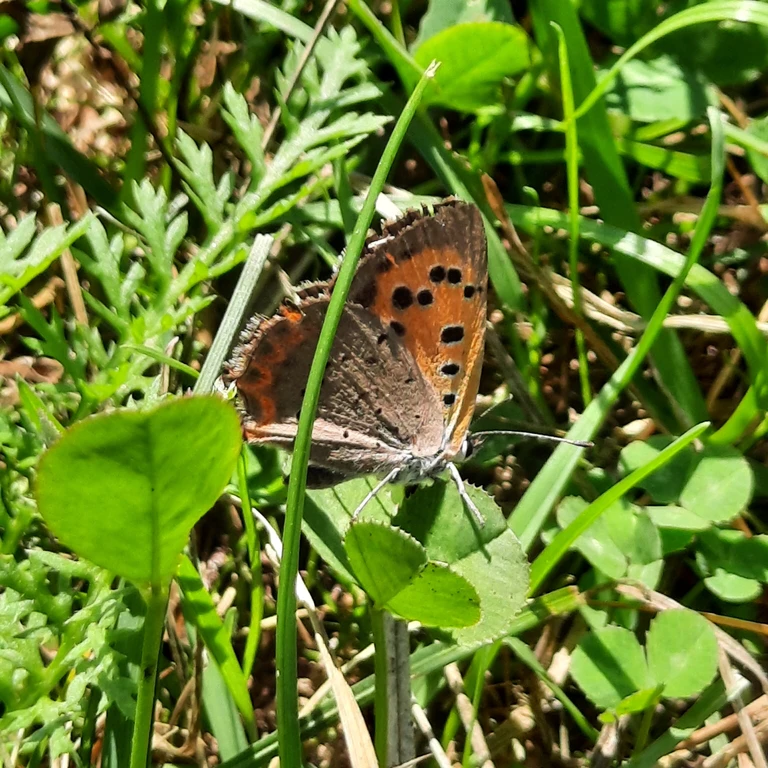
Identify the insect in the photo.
Lycaena phlaeas
